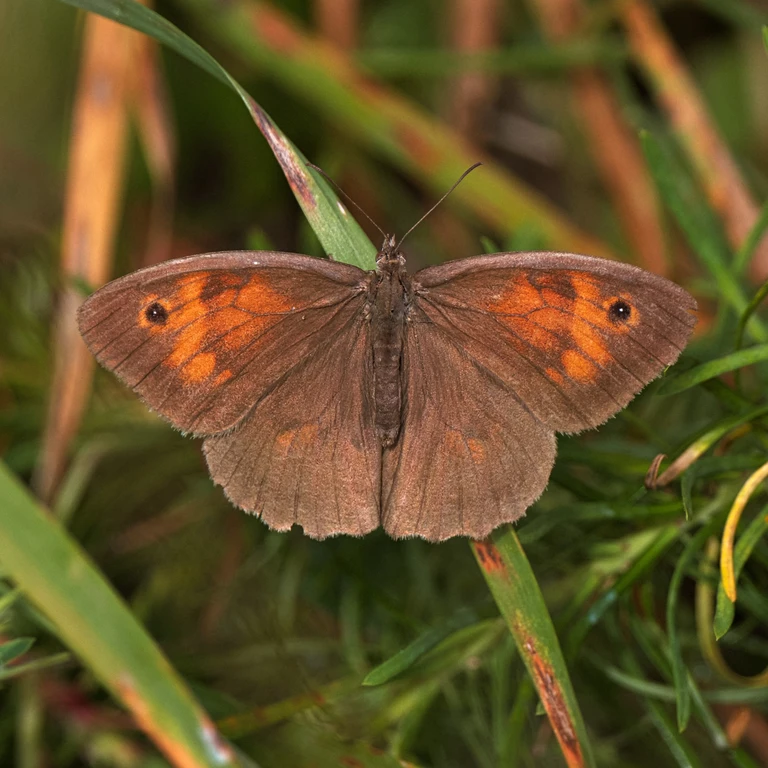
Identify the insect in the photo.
Maniola jurtina
